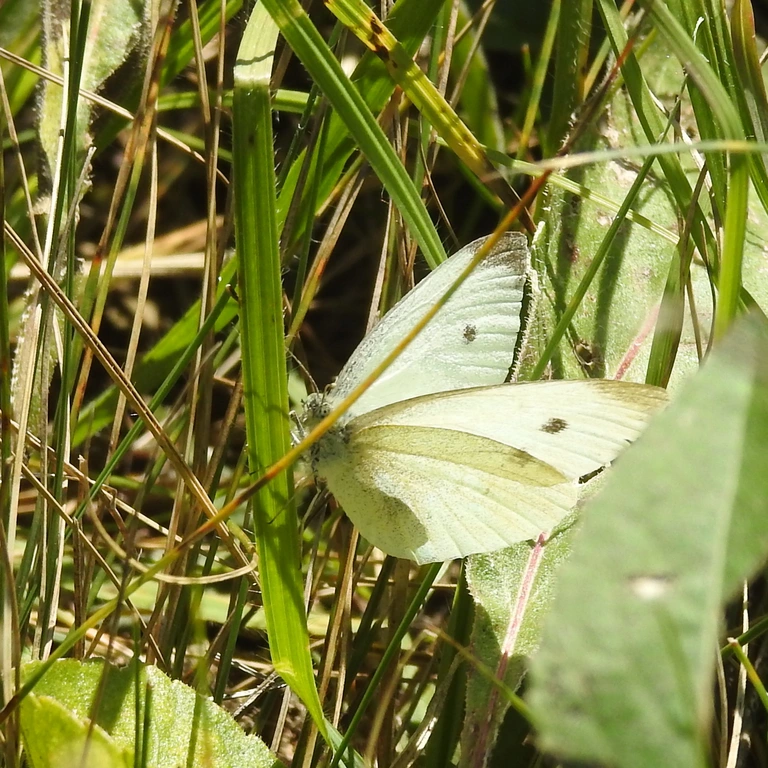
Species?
Pieris rapae
